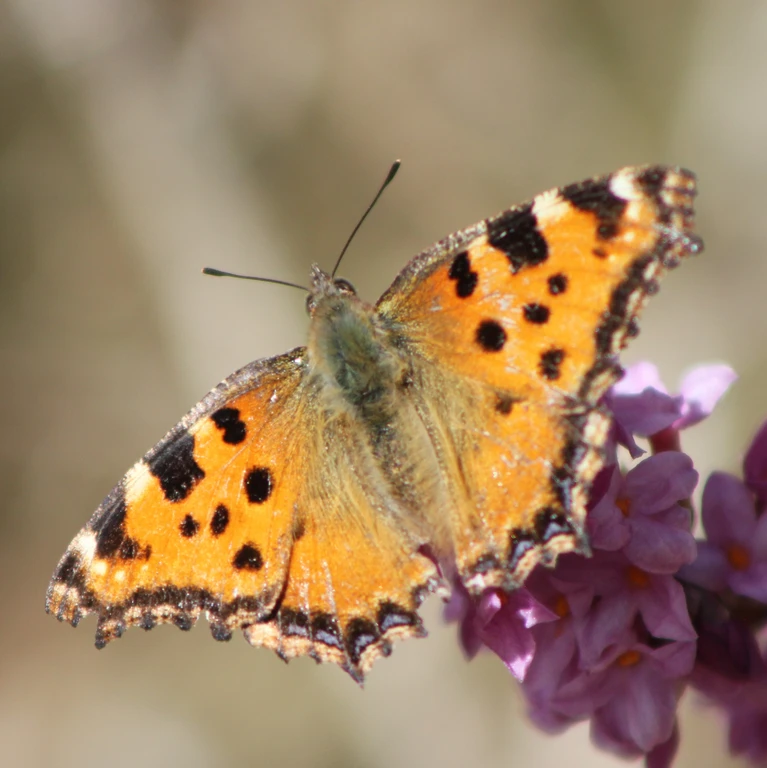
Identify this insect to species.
Nymphalis polychloros
